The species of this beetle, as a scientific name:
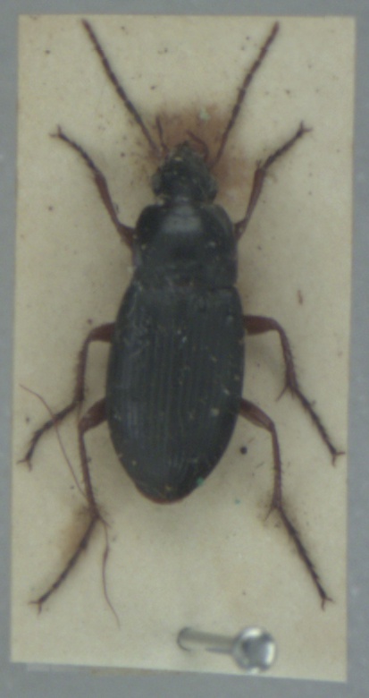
Calathus fuscipes
